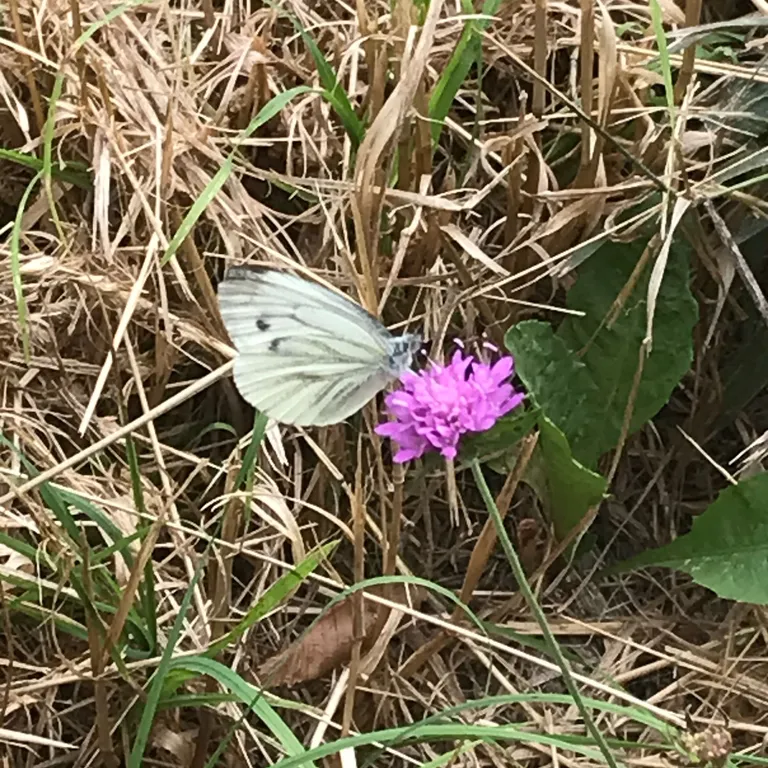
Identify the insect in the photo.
Pieris napi
